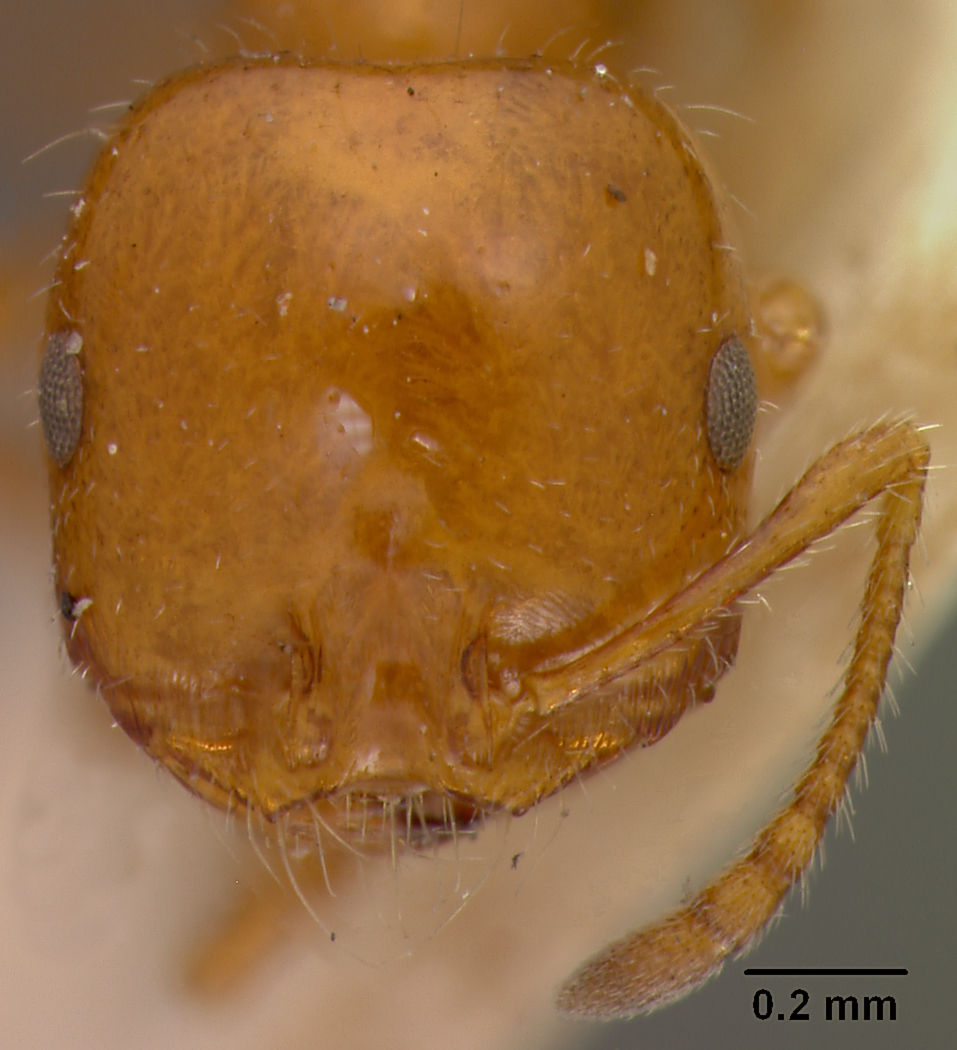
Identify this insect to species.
Monomorium rothsteini
